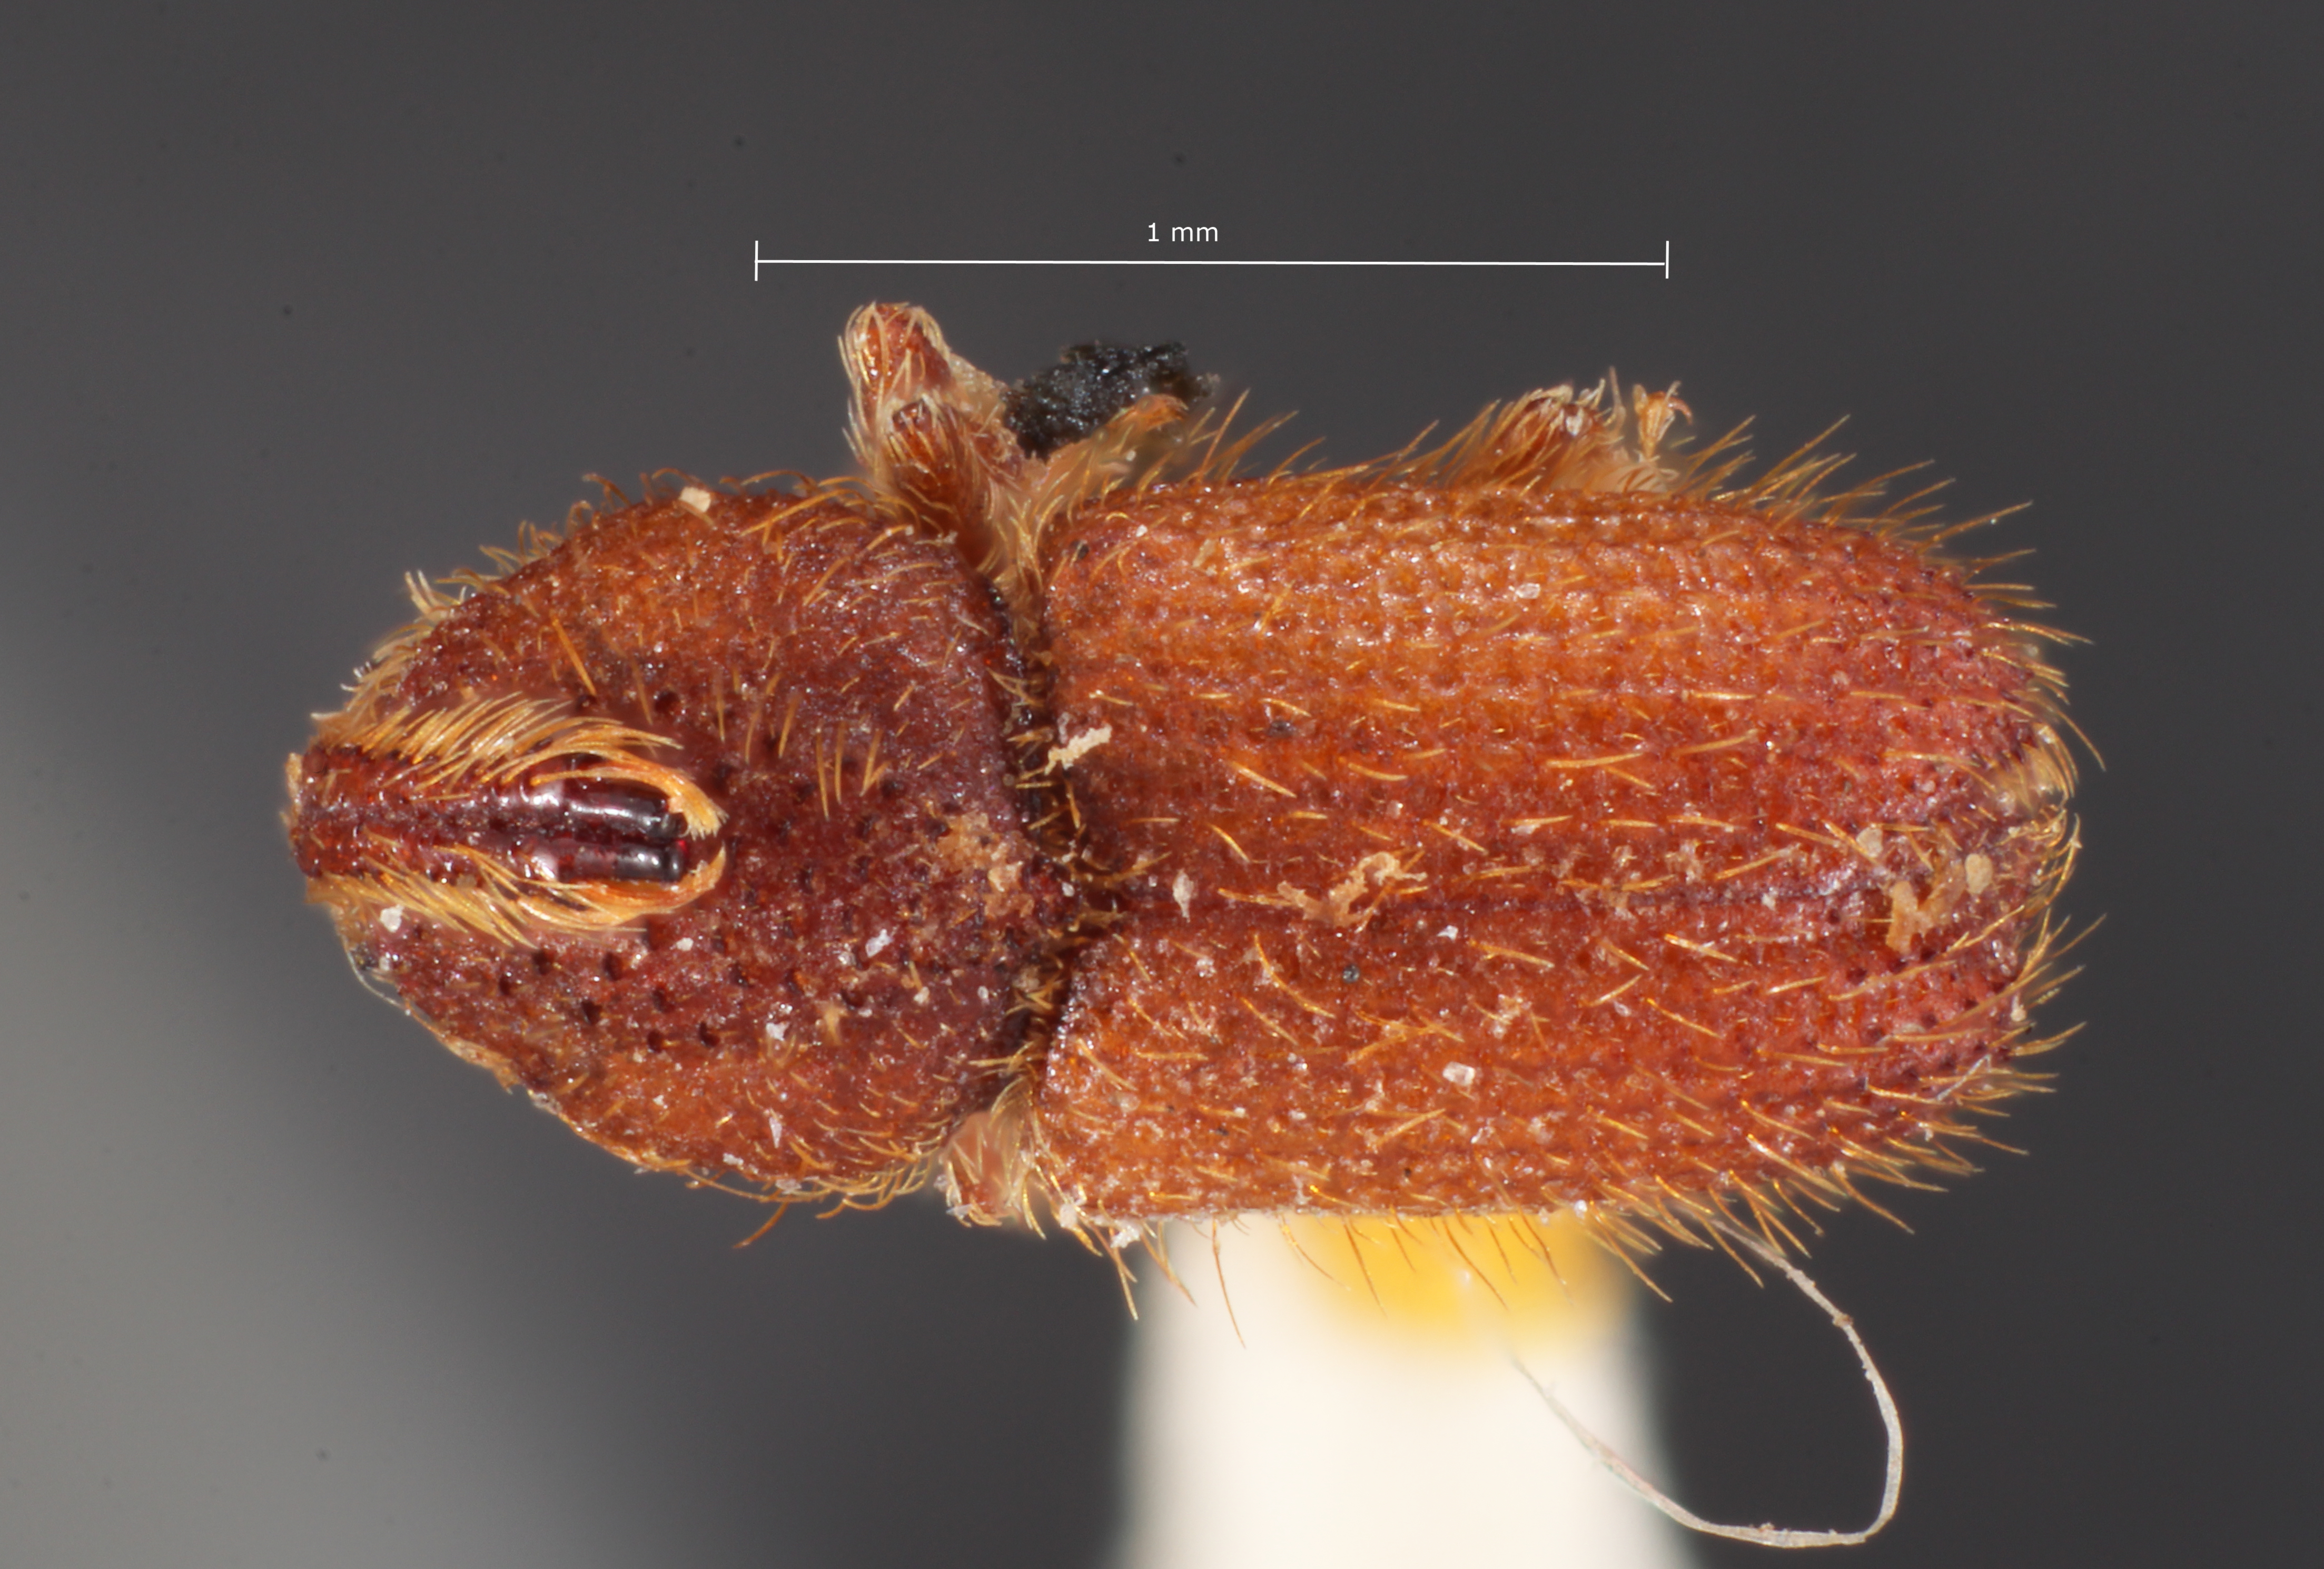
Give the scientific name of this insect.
Cactopinus hubbardi
